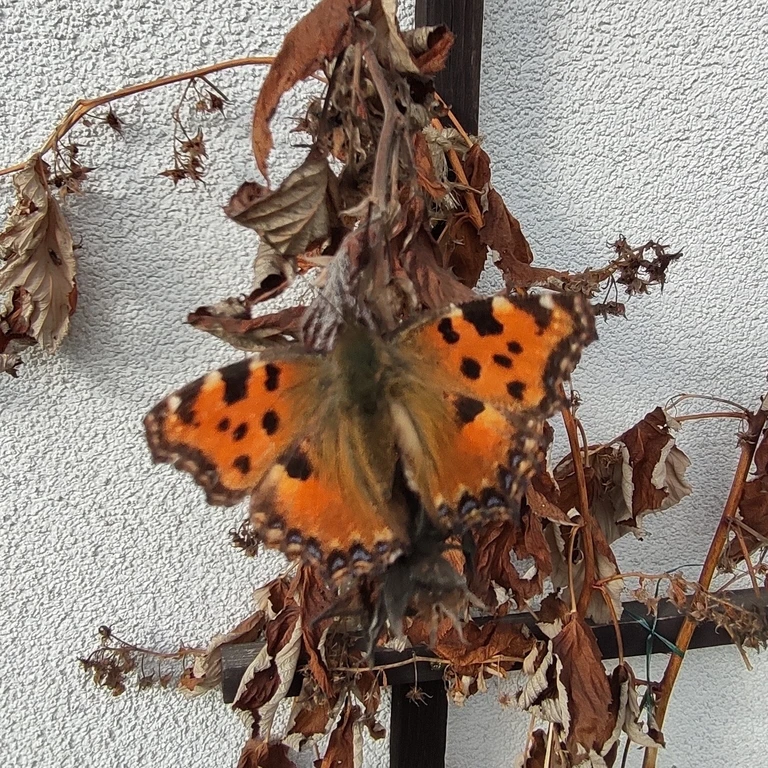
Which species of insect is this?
Nymphalis polychloros
